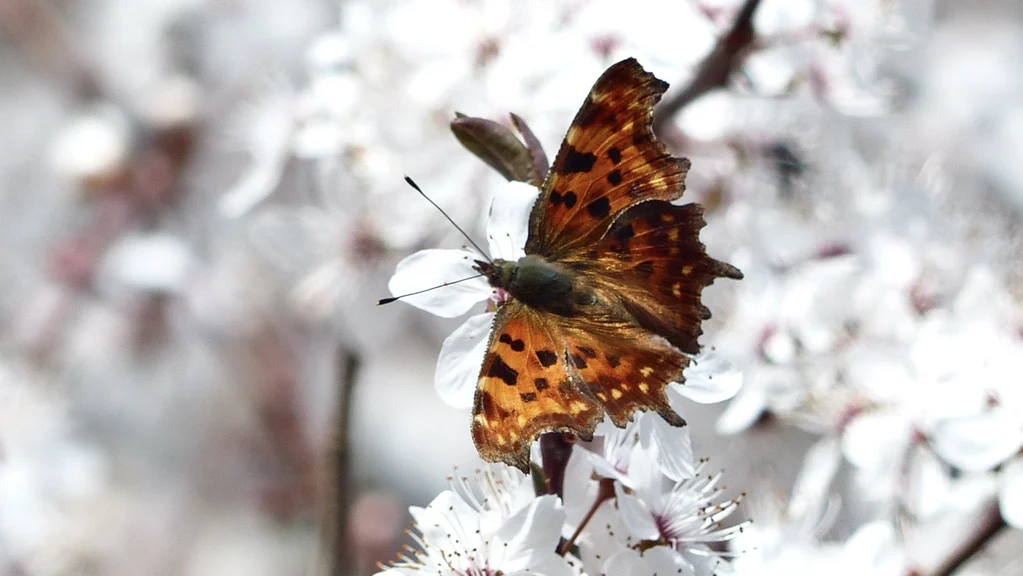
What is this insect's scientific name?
Polygonia c-album
